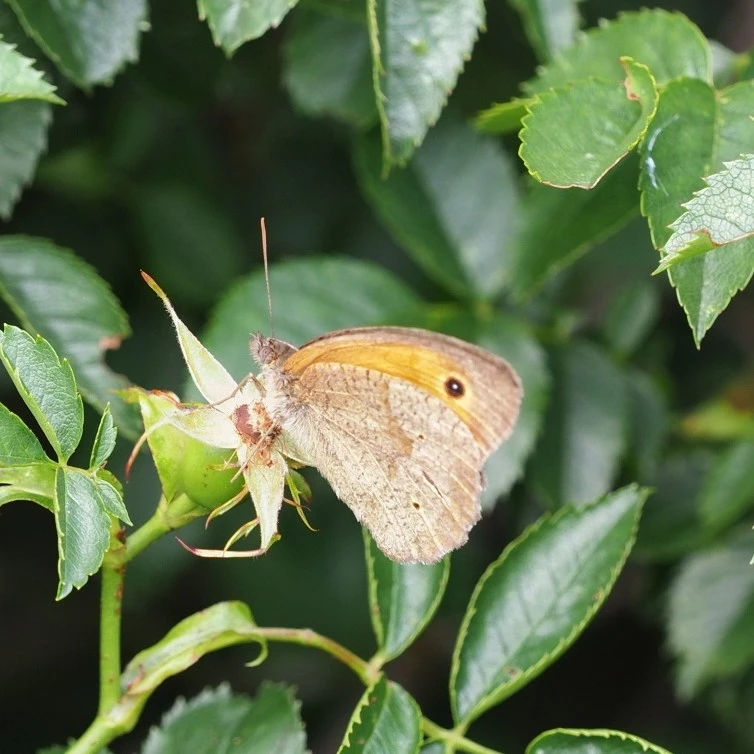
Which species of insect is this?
Maniola jurtina
